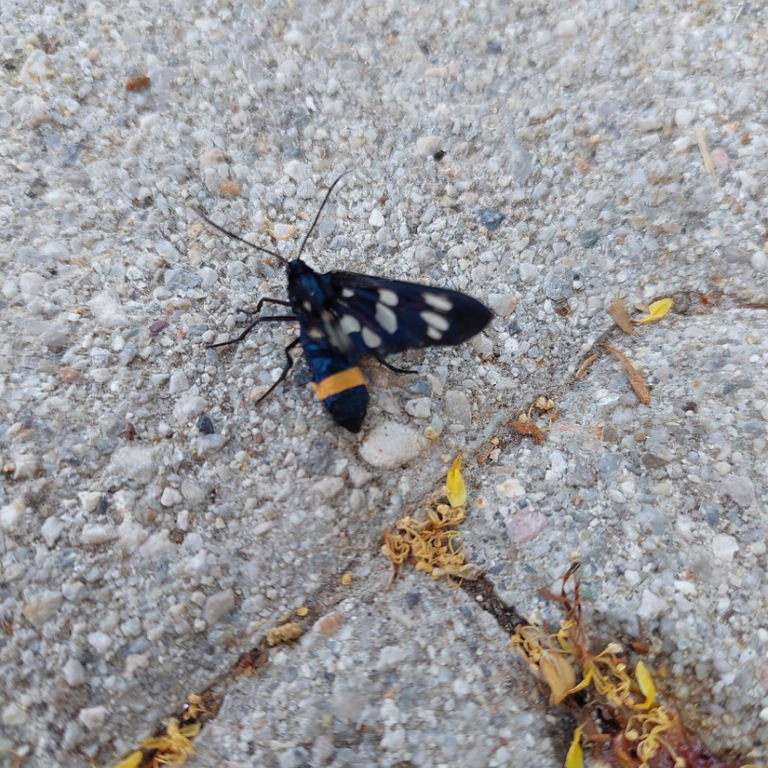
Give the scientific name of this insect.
Amata phegea
